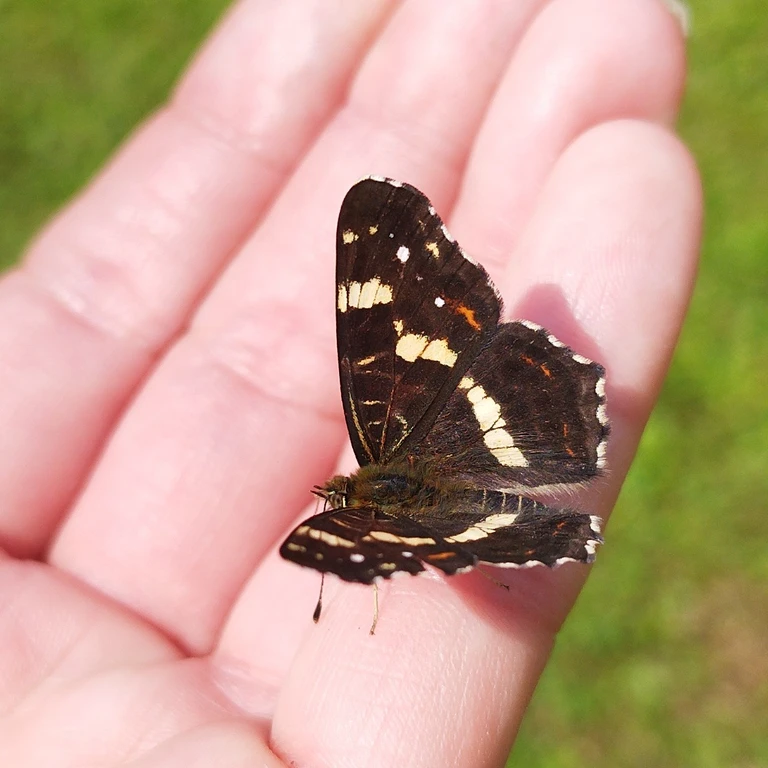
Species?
Araschnia levana
